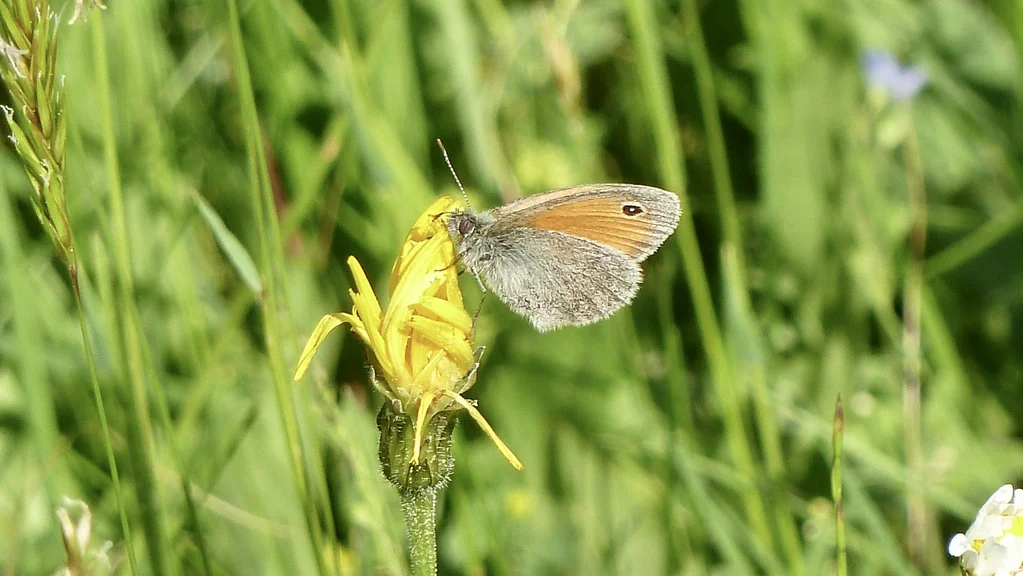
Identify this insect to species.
Coenonympha pamphilus
